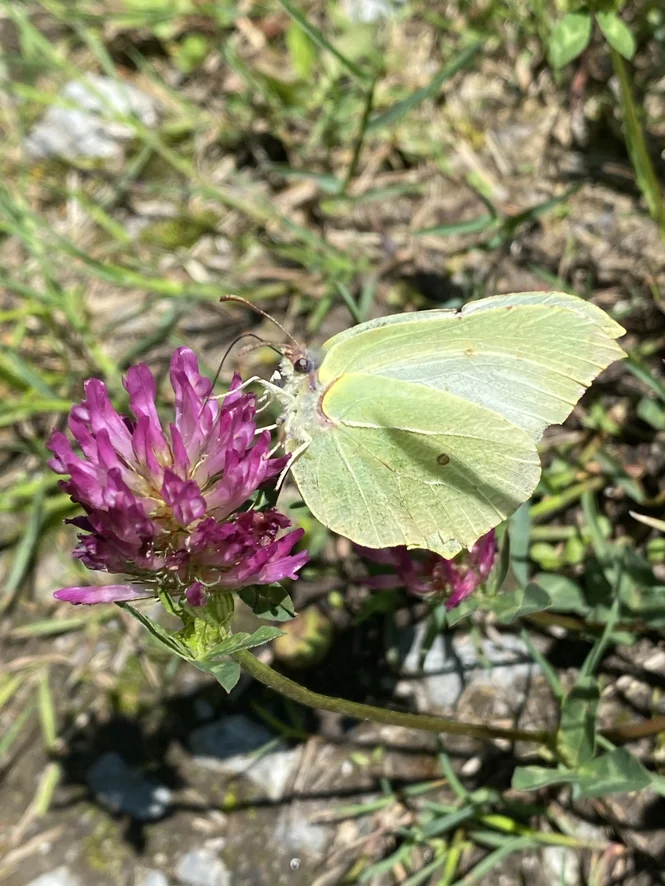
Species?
Gonepteryx rhamni
